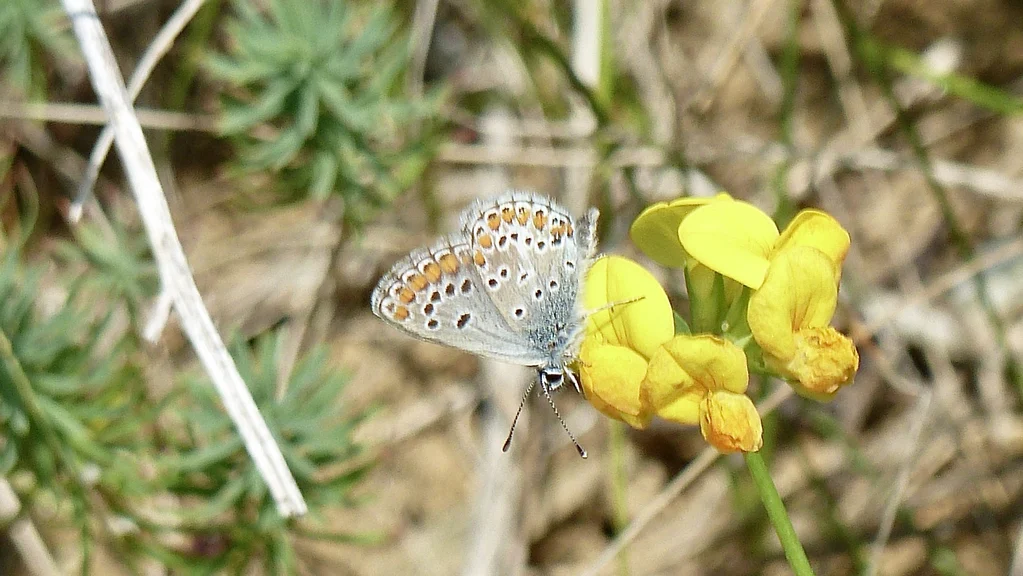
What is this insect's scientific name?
Aricia agestis/artaxerxes
